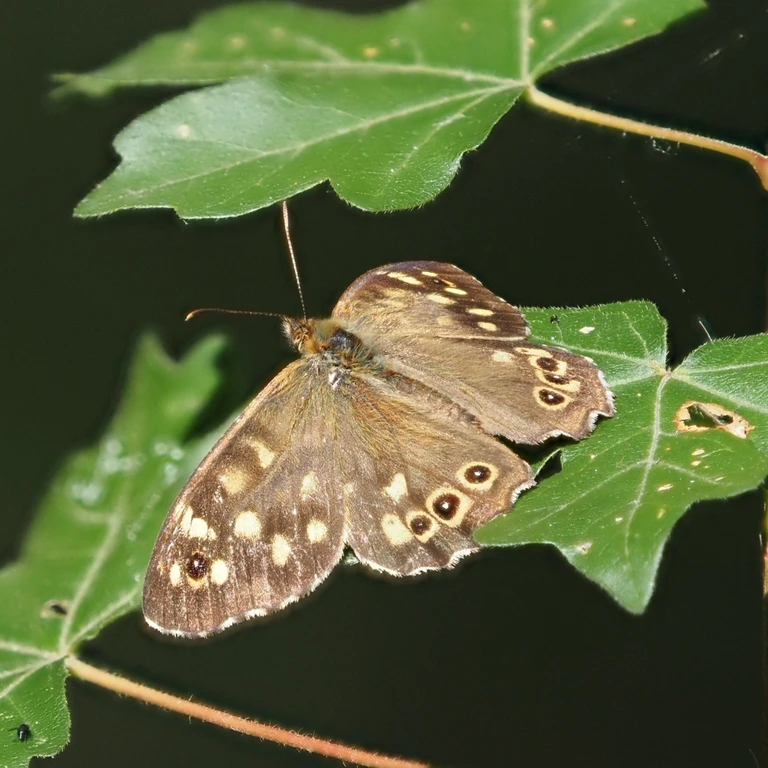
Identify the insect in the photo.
Pararge aegeria
